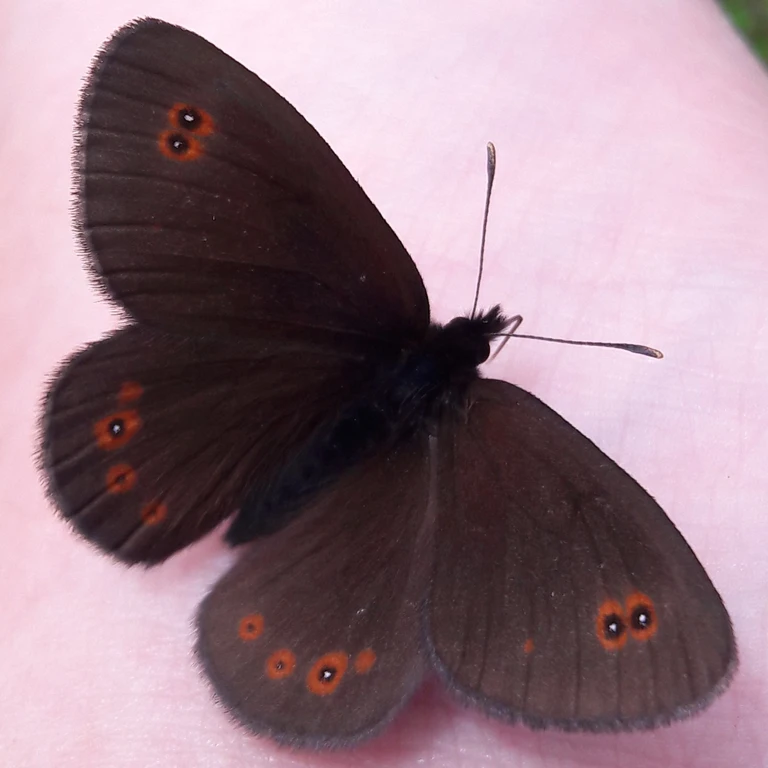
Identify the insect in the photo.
Erebia medusa
